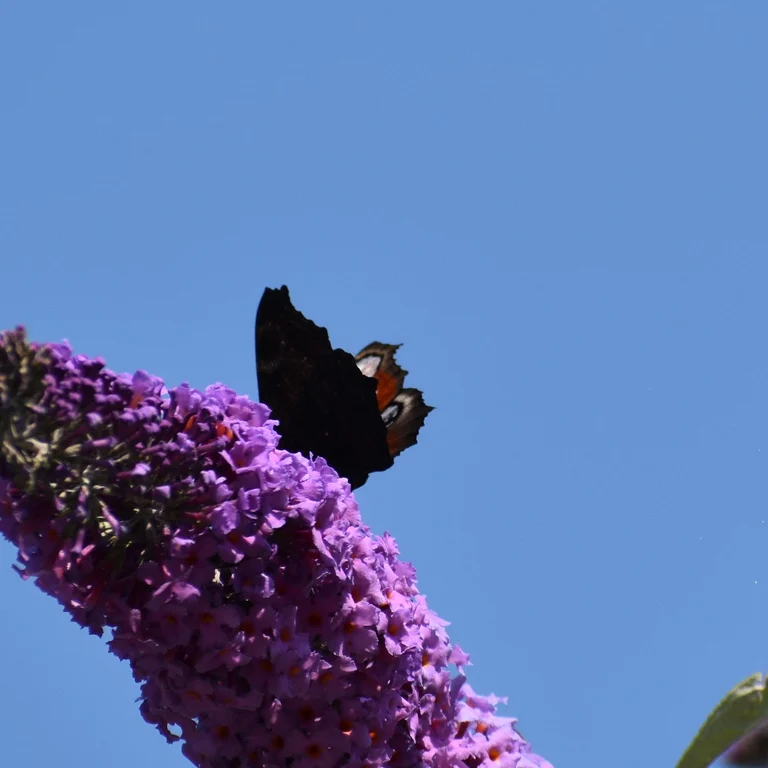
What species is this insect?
Aglais io
